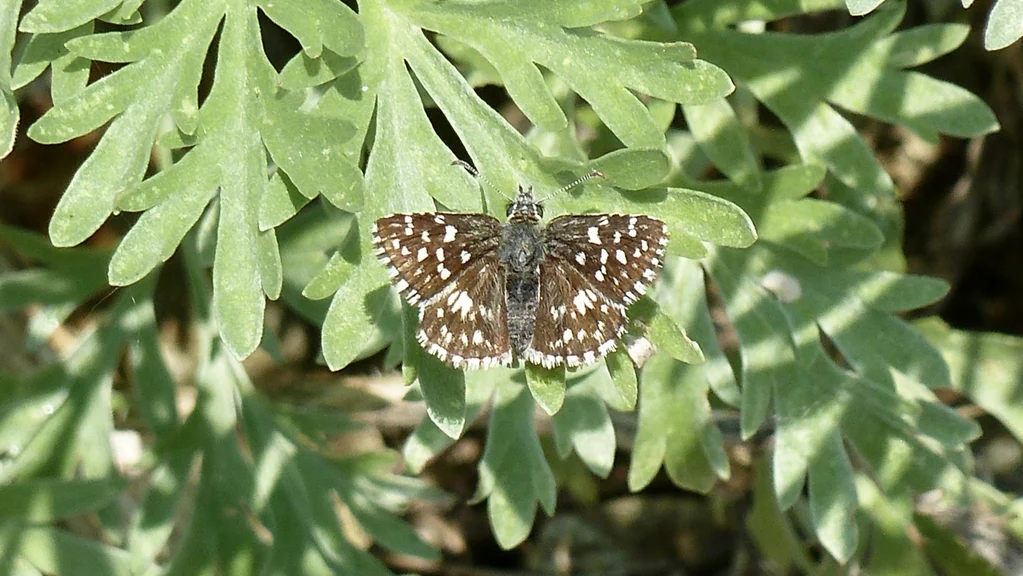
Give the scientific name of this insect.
Pyrgus malvae
